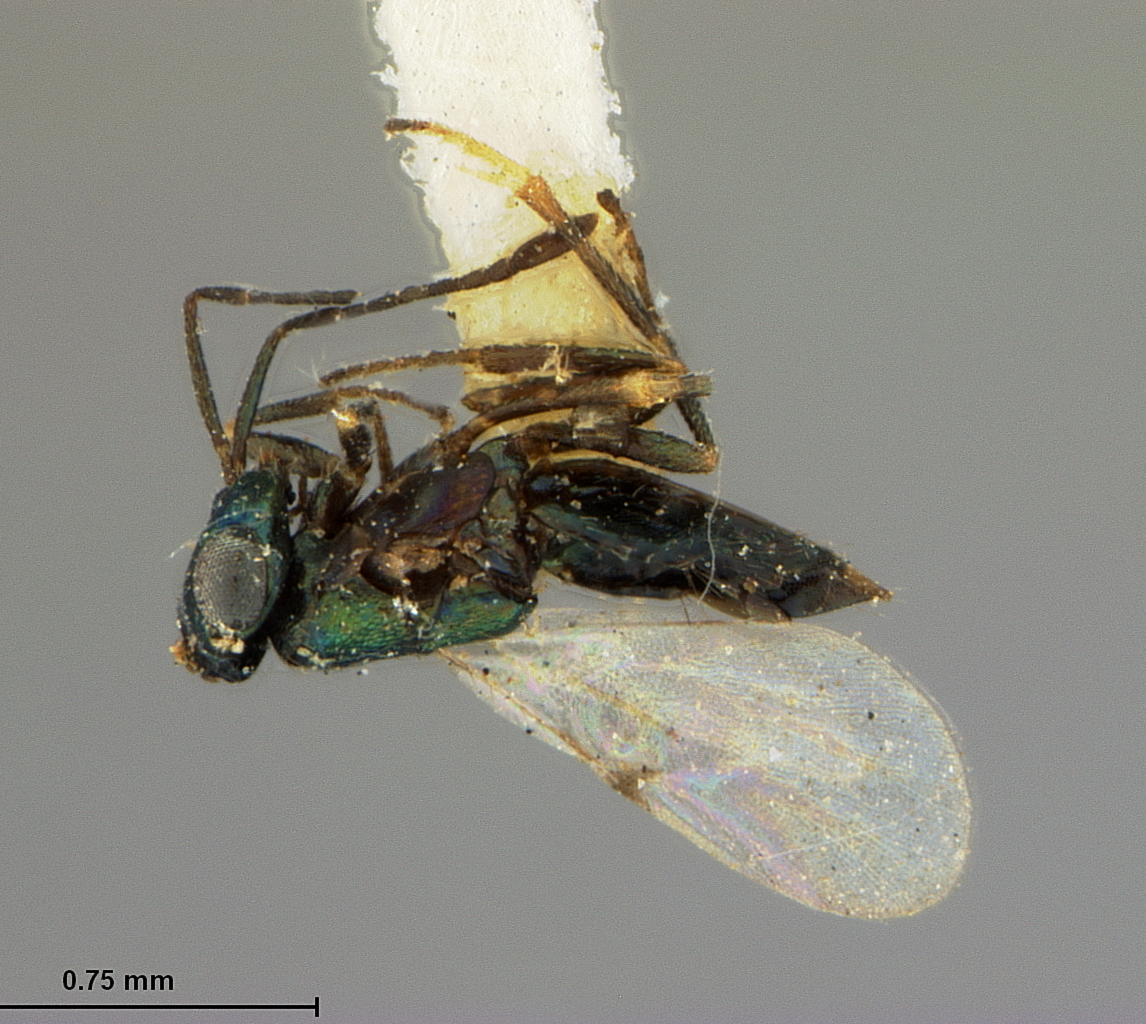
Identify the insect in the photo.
Liothorax melanocera
